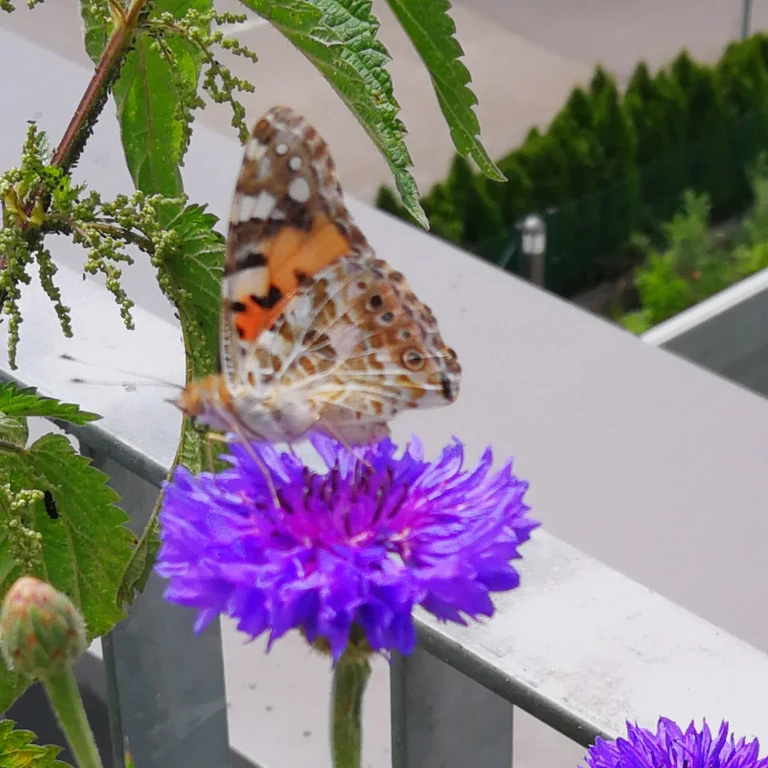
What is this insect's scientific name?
Vanessa cardui
